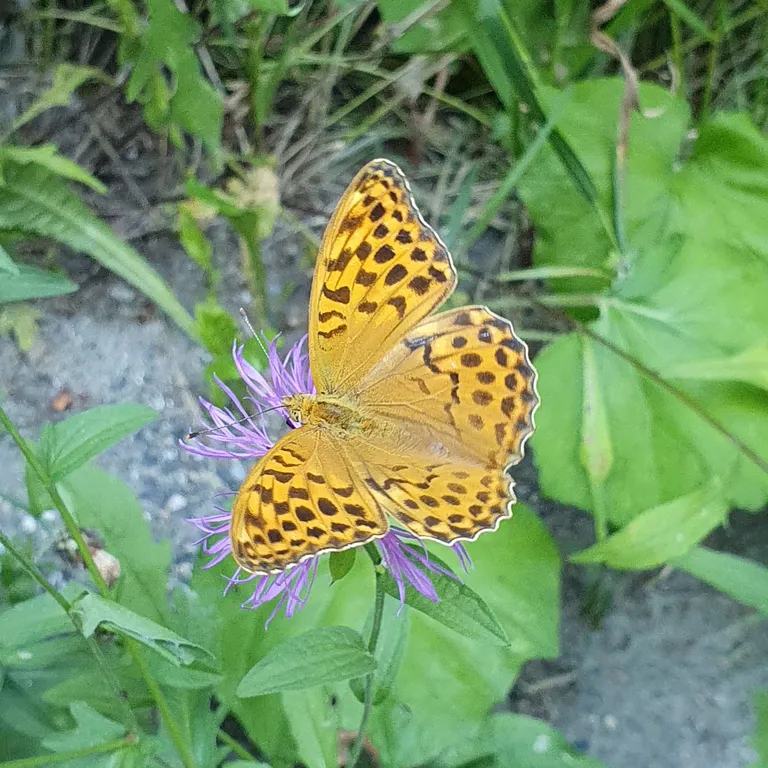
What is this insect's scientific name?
Argynnis paphia
